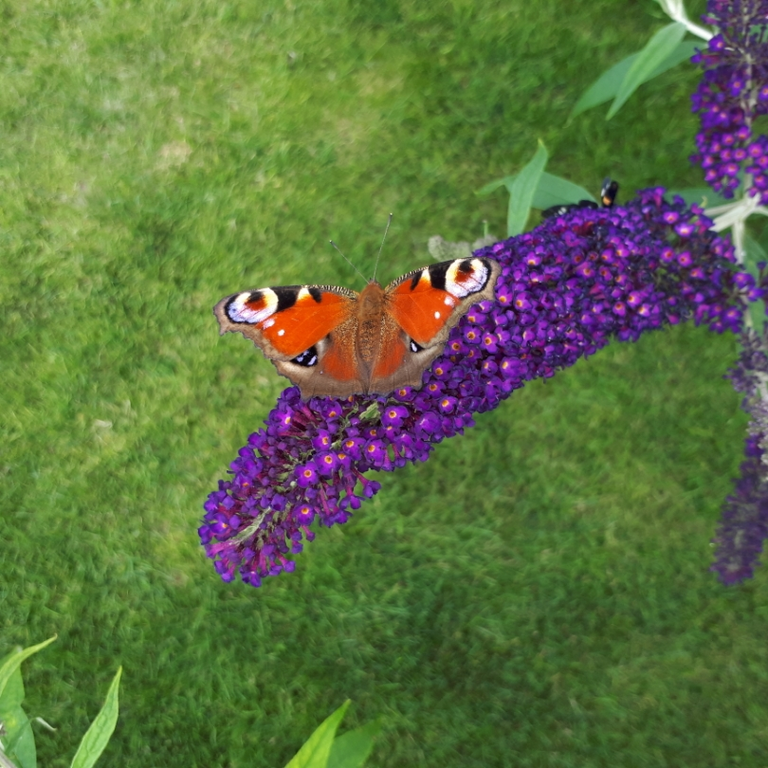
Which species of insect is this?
Aglais io
